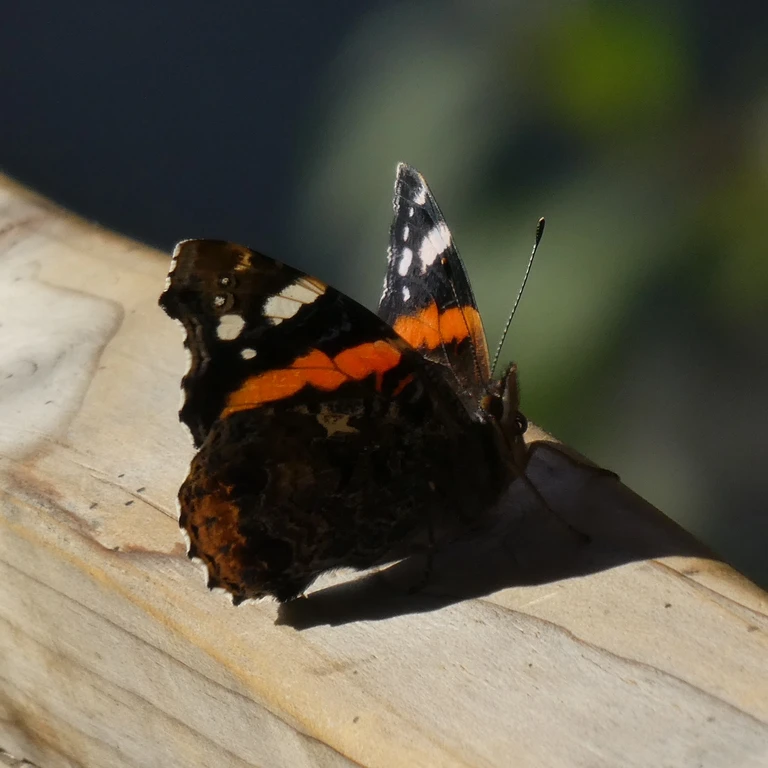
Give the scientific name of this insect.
Vanessa atalanta
